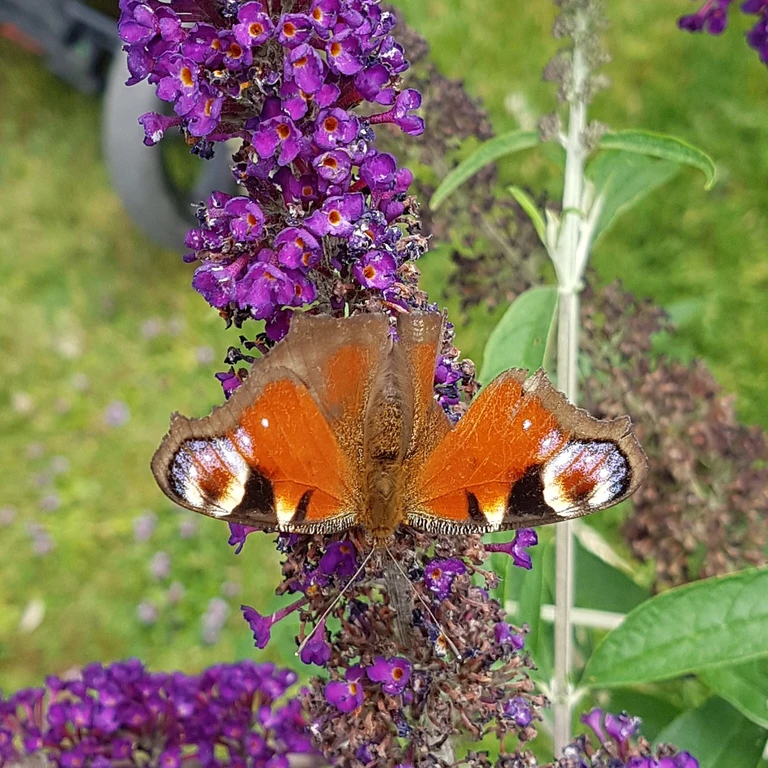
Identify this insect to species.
Aglais io
